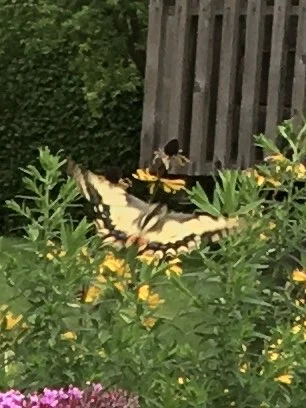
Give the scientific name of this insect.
Papilio machaon
